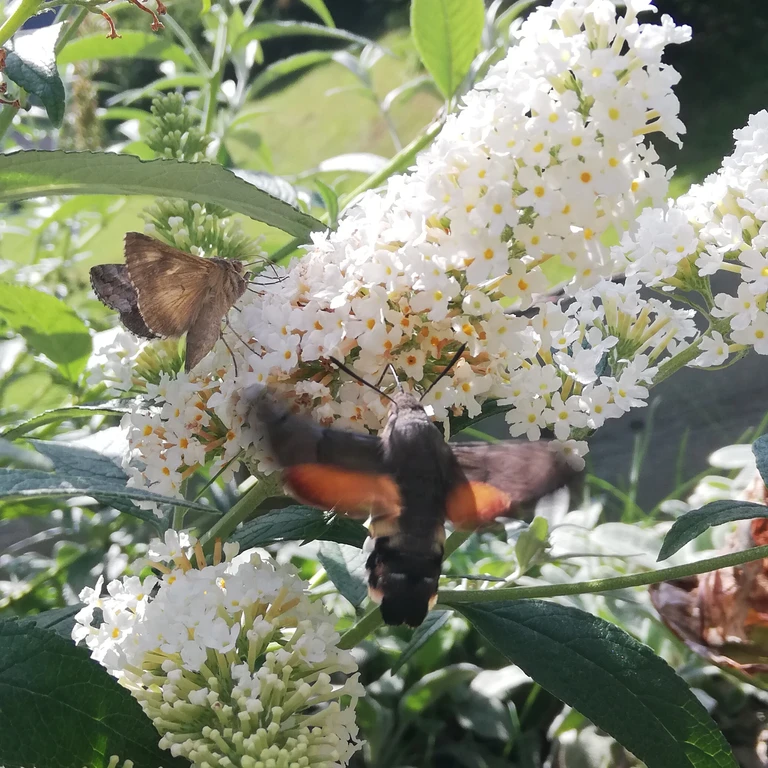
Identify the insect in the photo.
Macroglossum stellatarum
